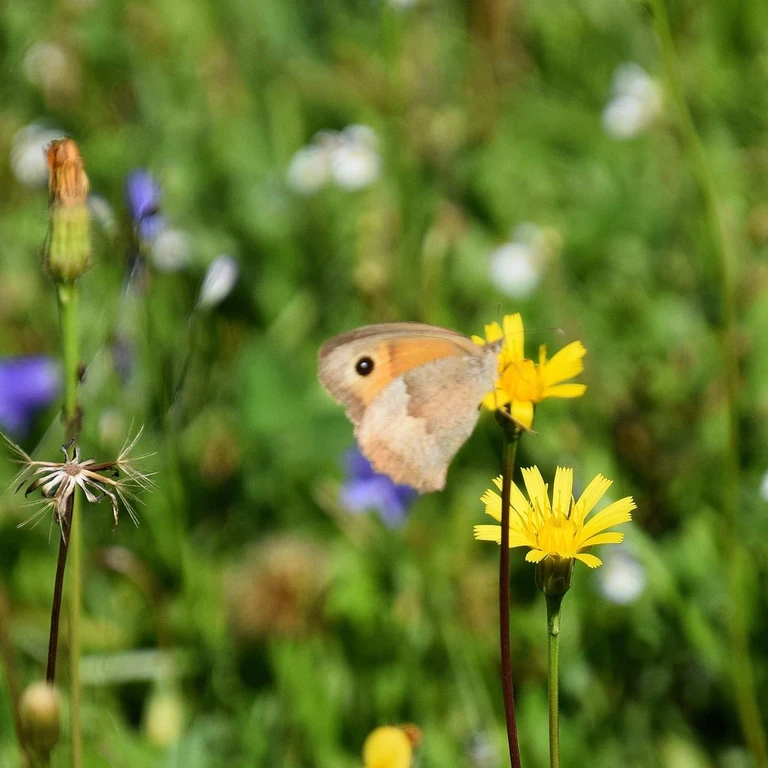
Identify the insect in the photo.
Maniola jurtina
